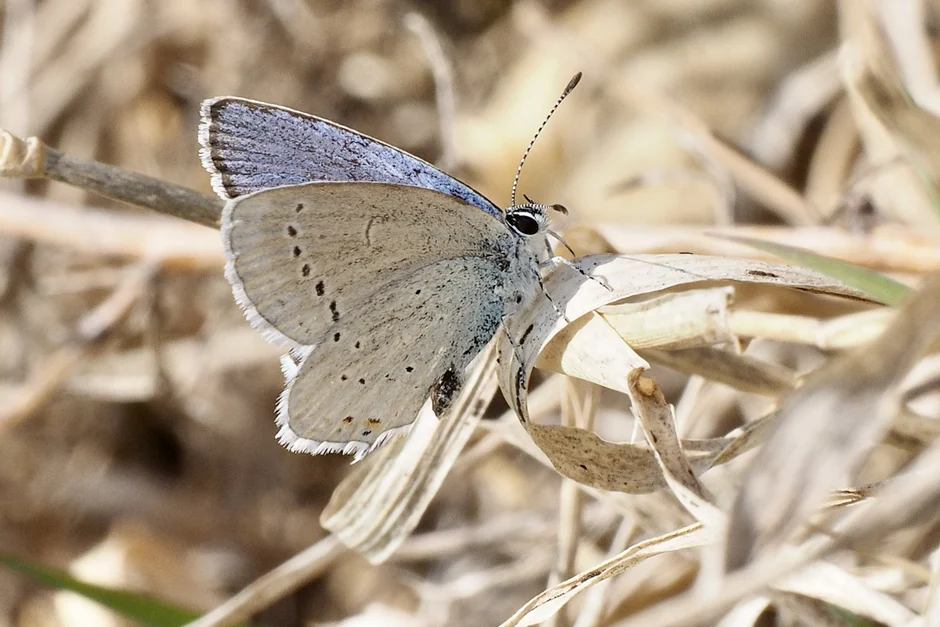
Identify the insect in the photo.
Cupido argiades (also Elkalyce argiades)
